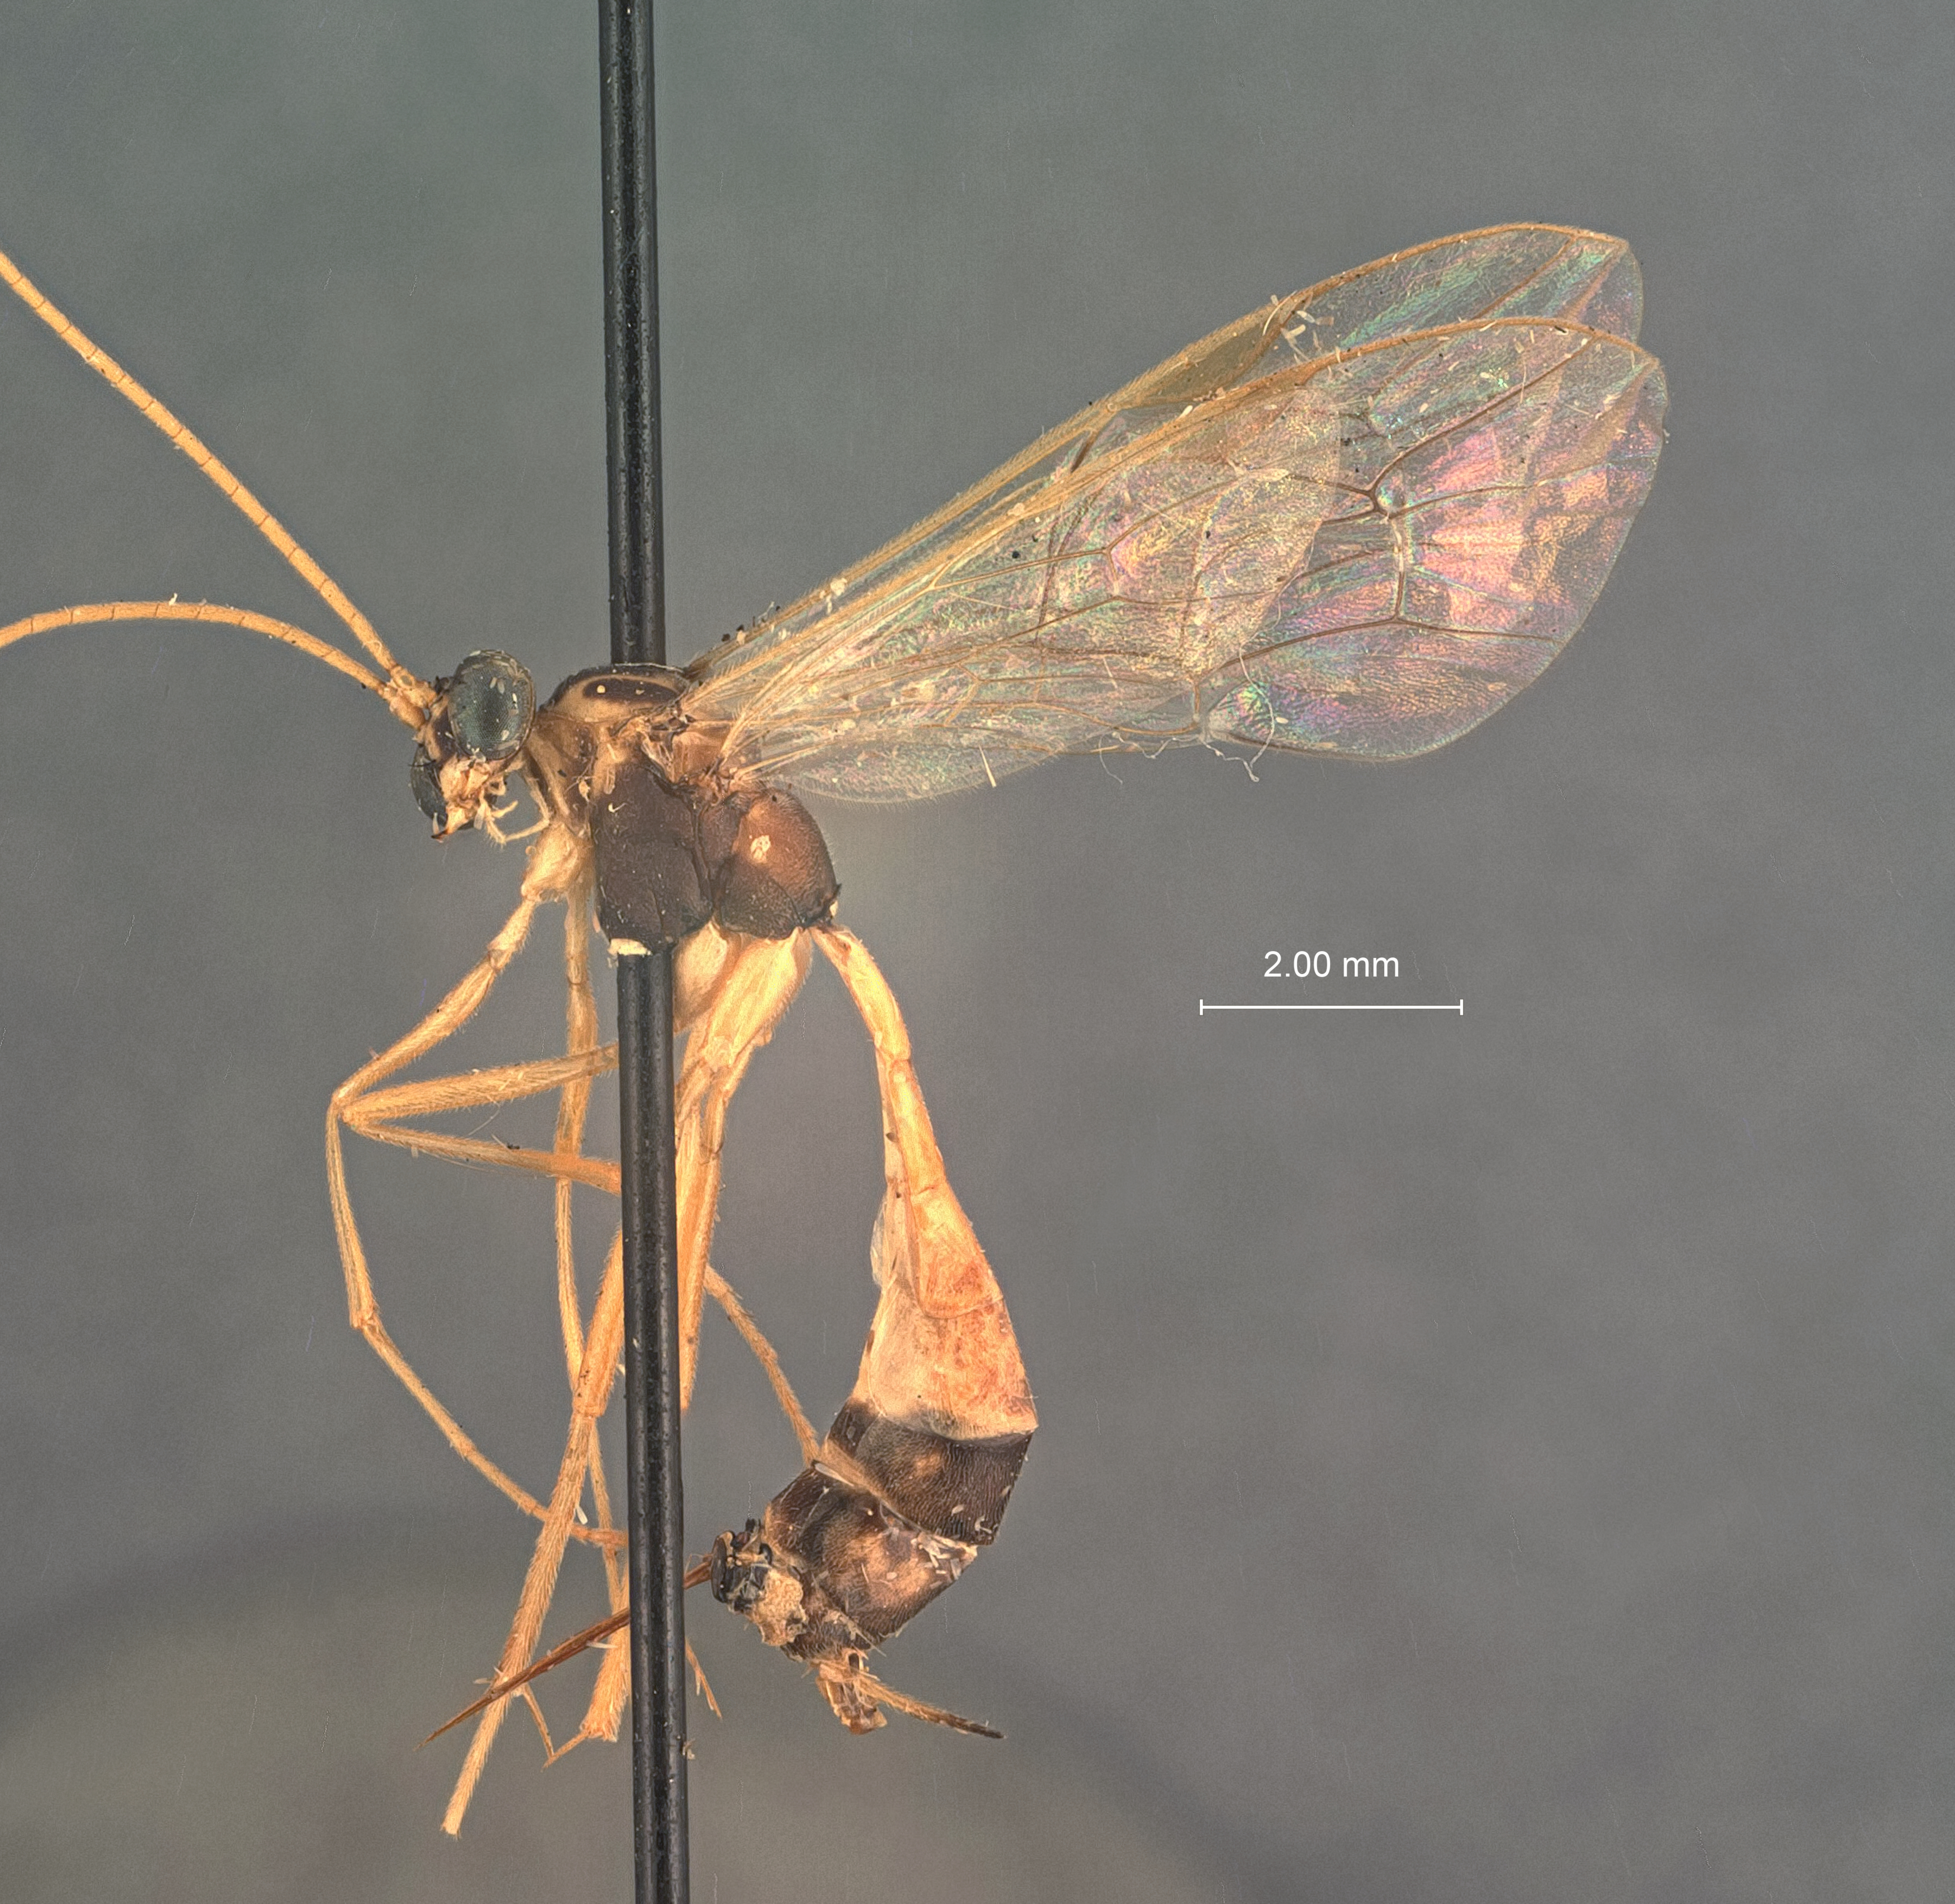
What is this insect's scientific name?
Monomacrodon bicolor
